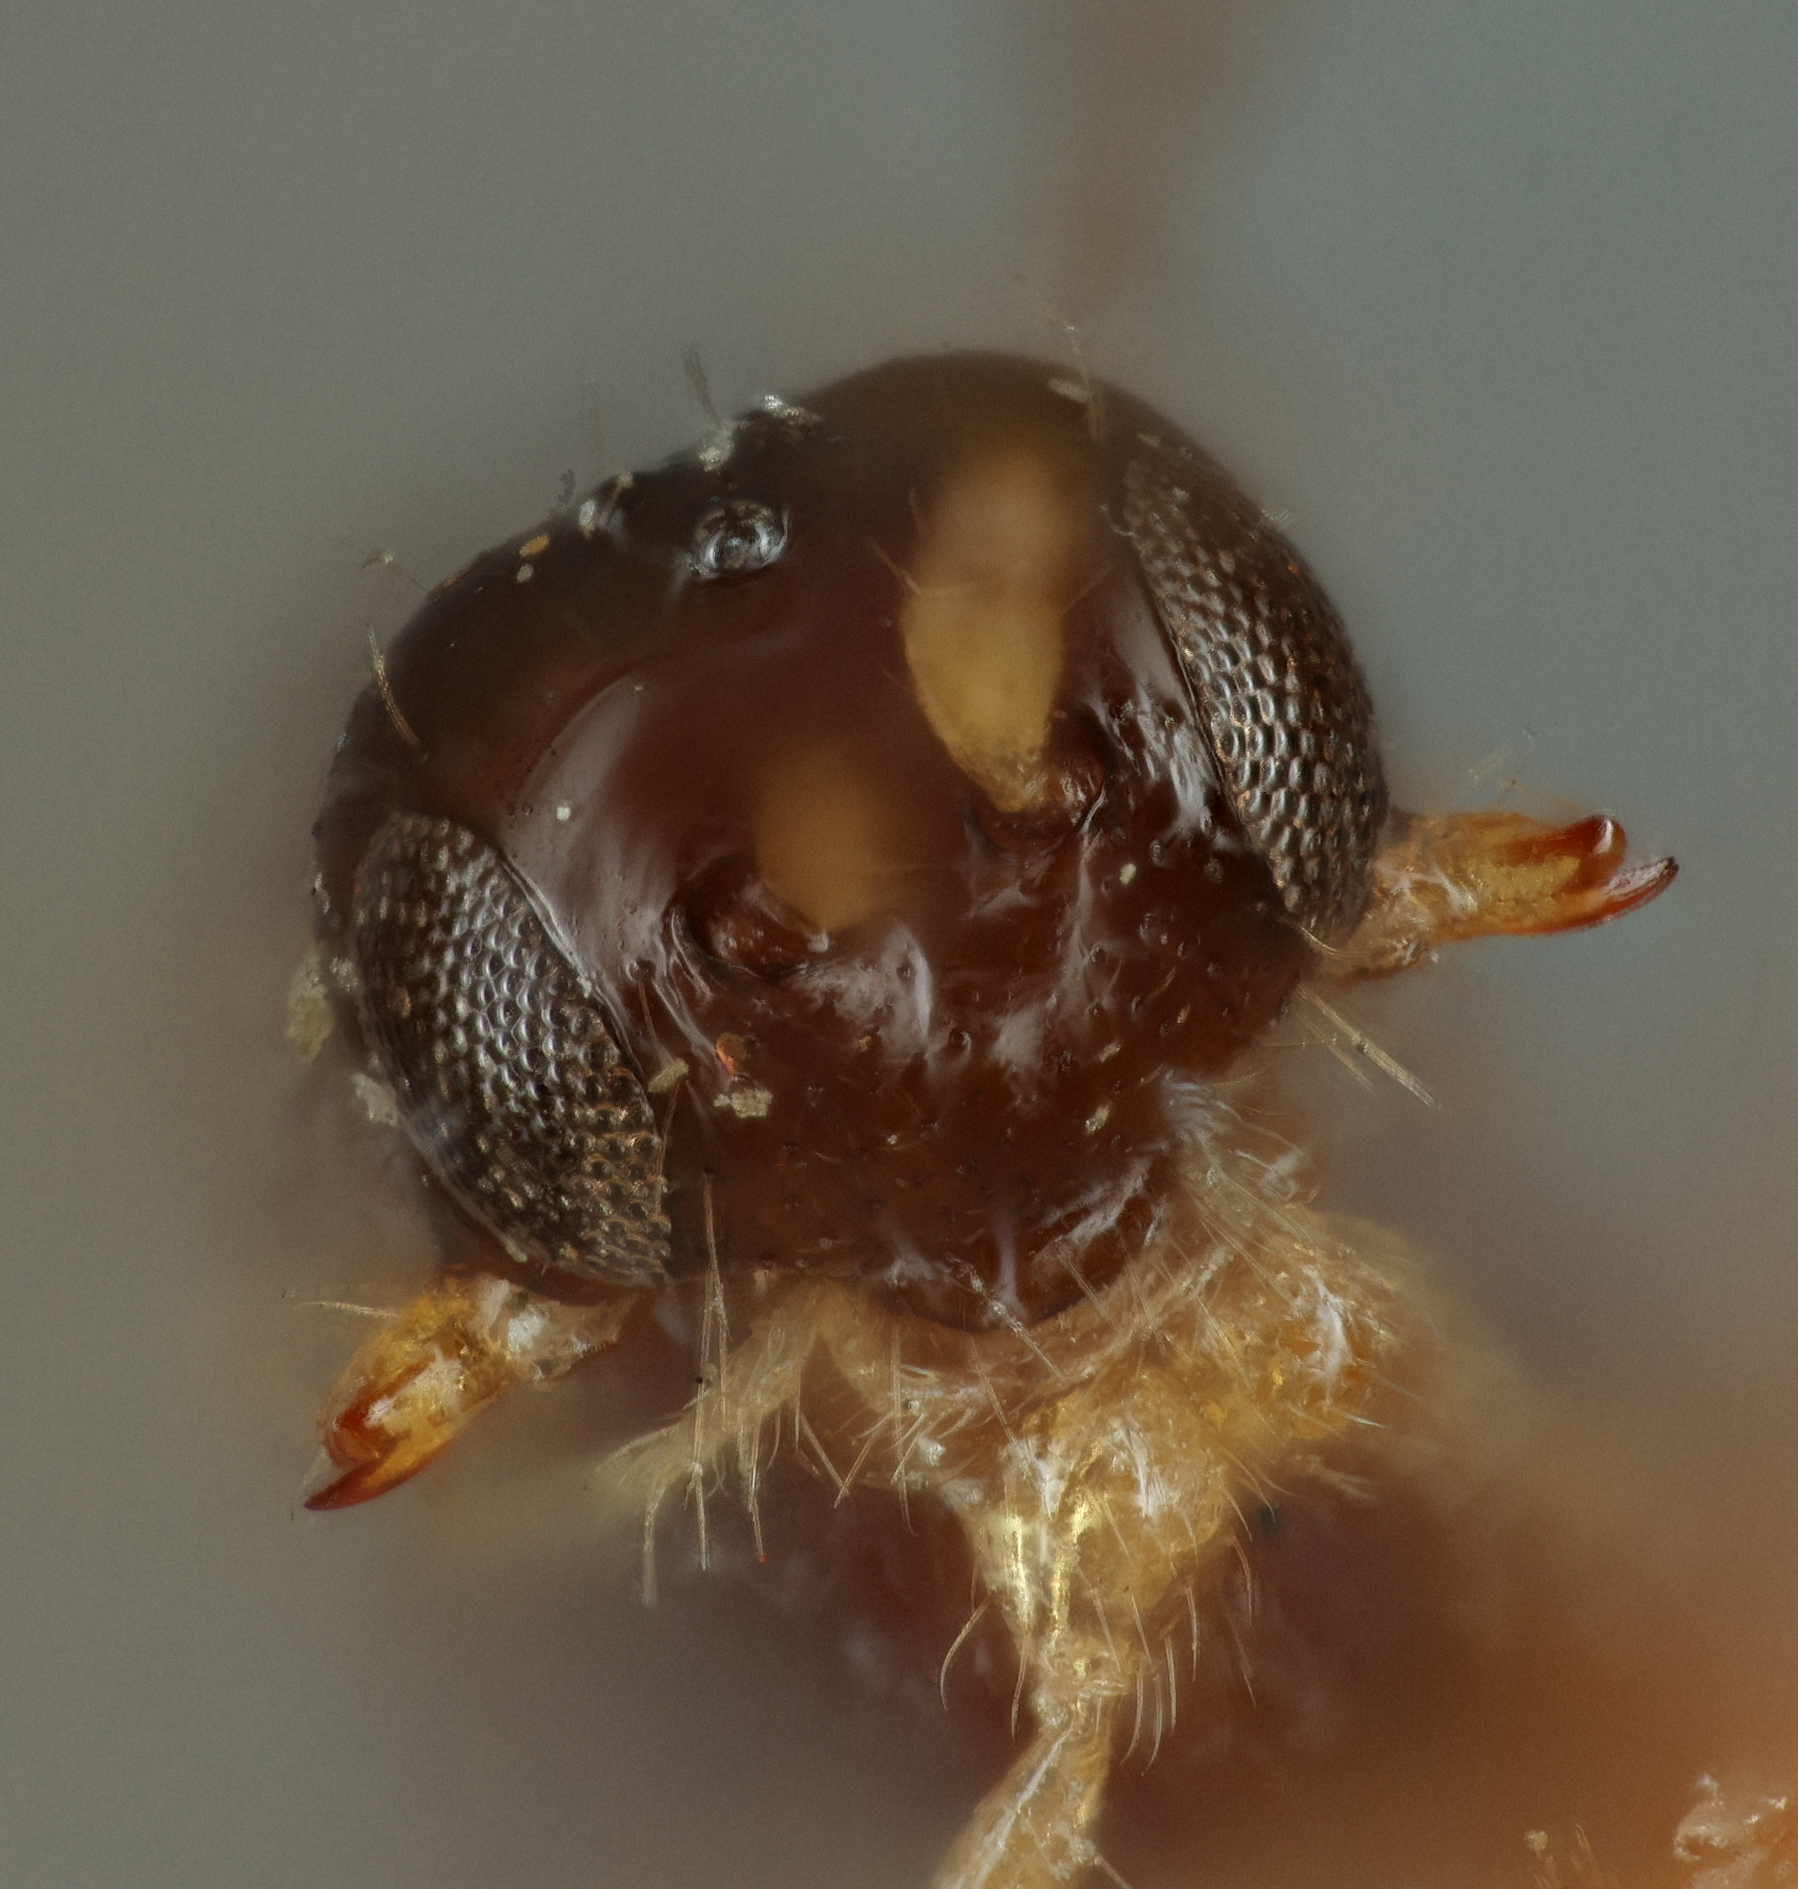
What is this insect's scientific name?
Aspilota subcubicus
